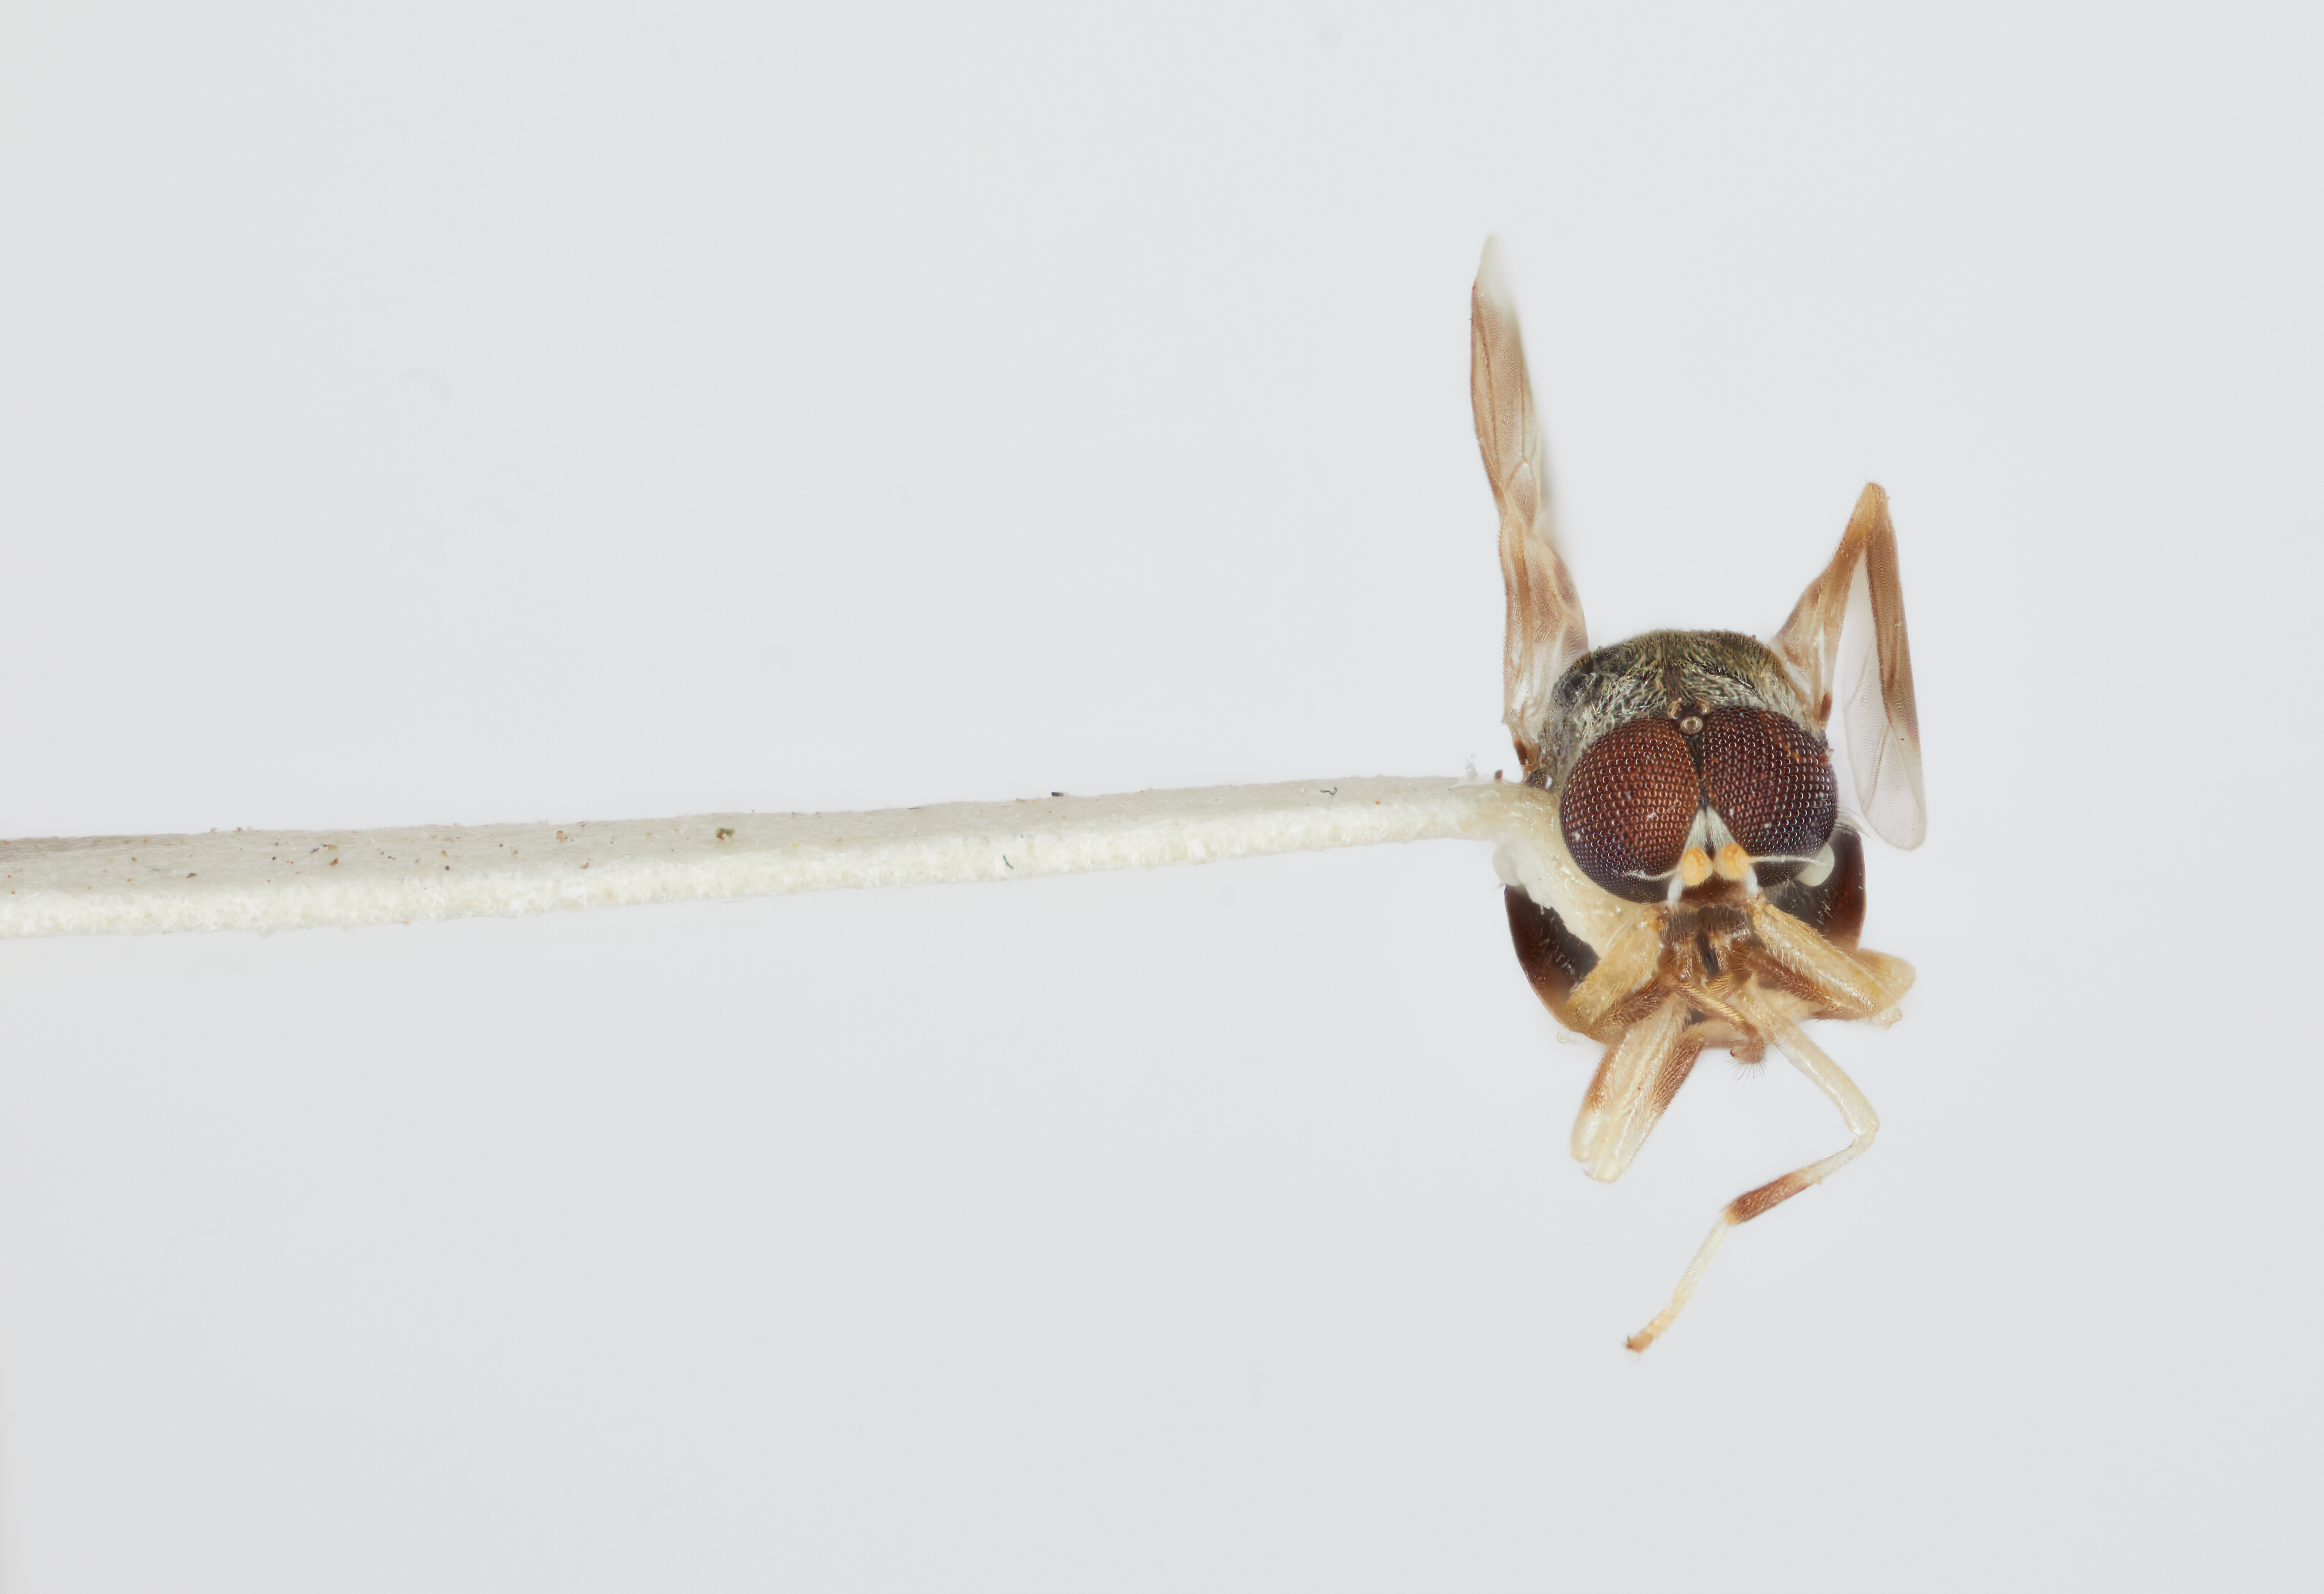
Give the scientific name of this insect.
Camptopteromyia lanata
